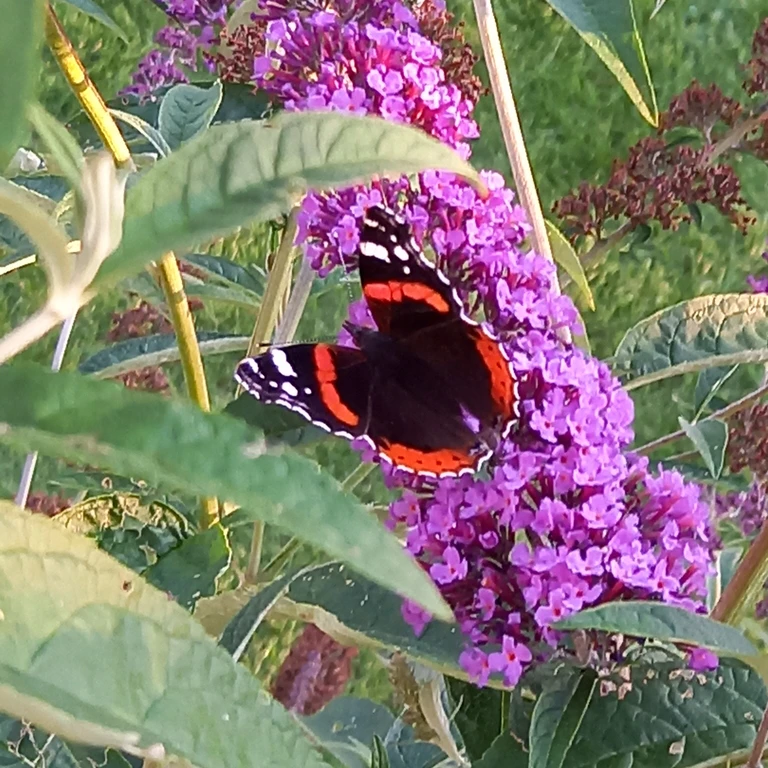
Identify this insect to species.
Vanessa atalanta
